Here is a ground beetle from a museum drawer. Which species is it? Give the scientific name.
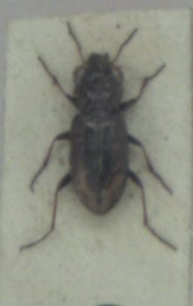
Notiophilus biguttatus
